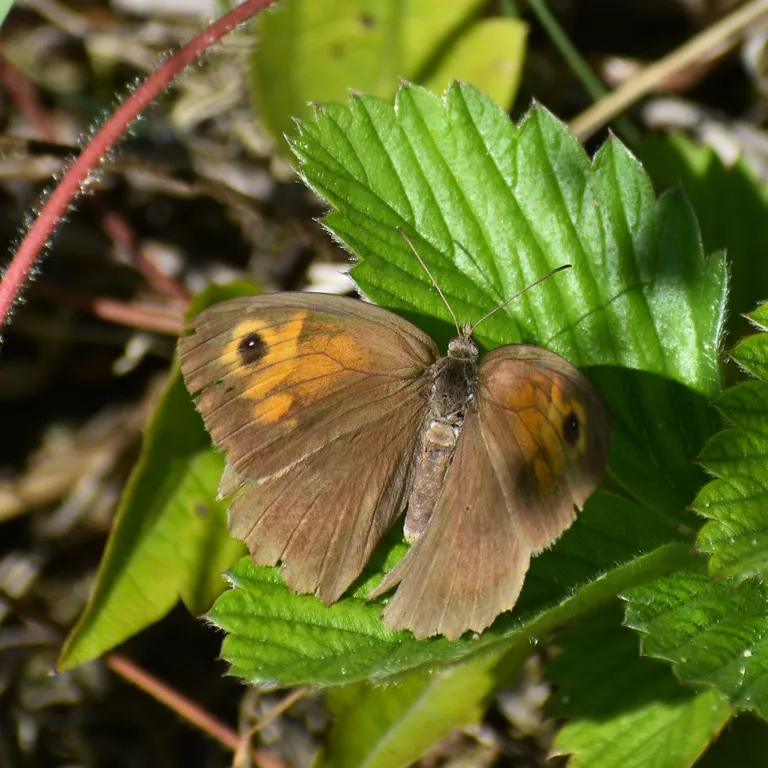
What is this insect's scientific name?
Maniola jurtina
